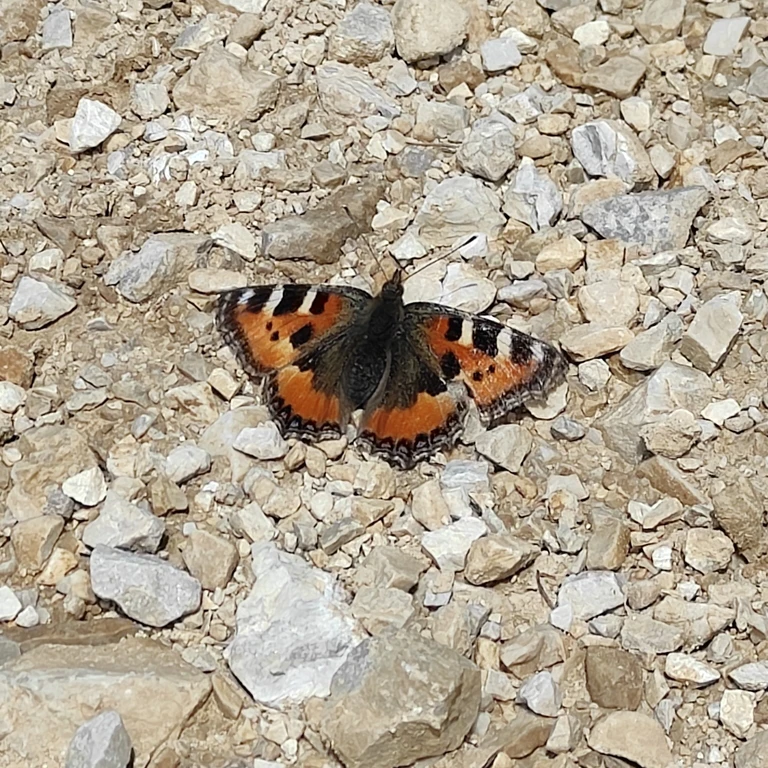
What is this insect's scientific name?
Aglais urticae
